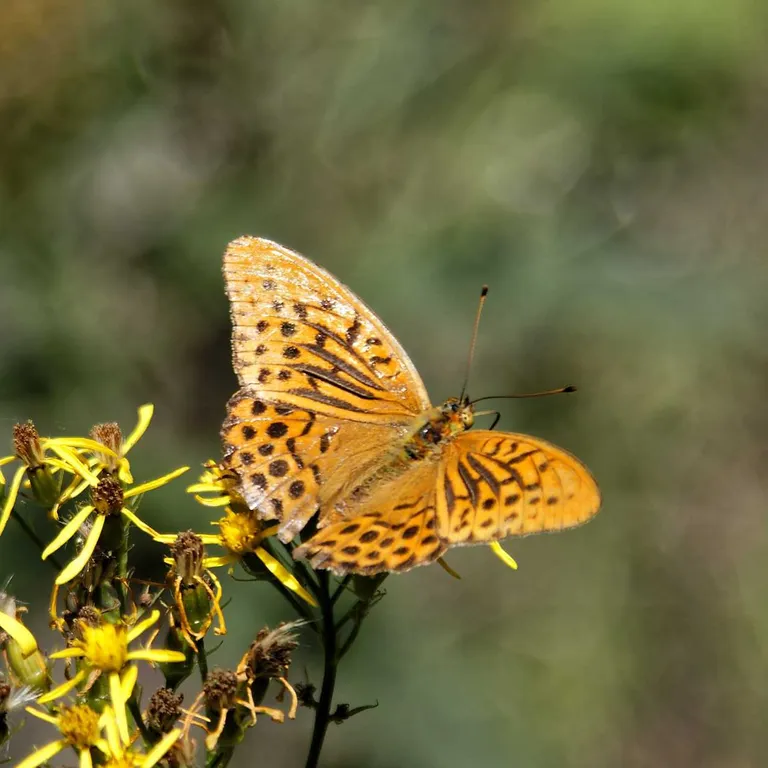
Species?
Argynnis paphia
